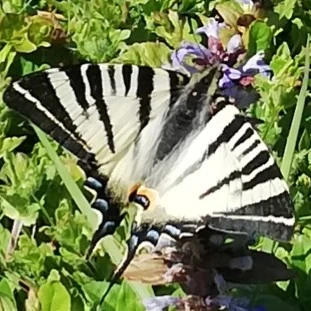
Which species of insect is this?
Iphiclides podalirius
